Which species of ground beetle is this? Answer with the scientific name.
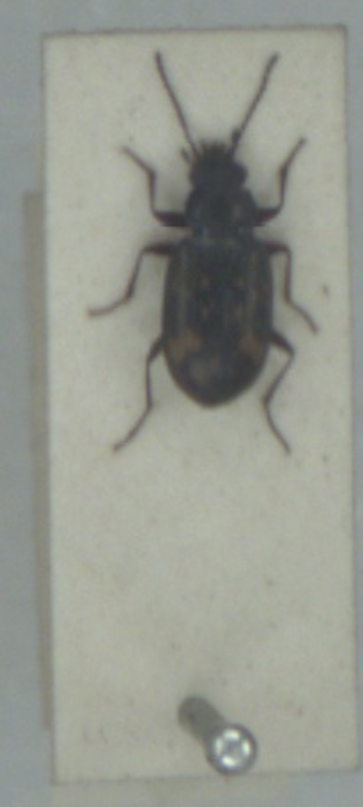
Bembidion obliquum
